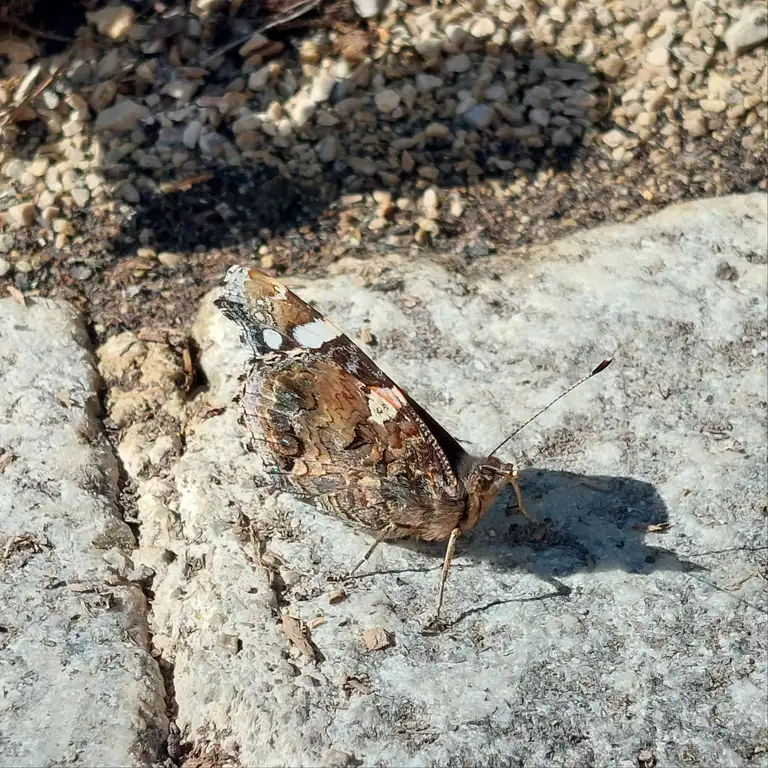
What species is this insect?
Vanessa atalanta
